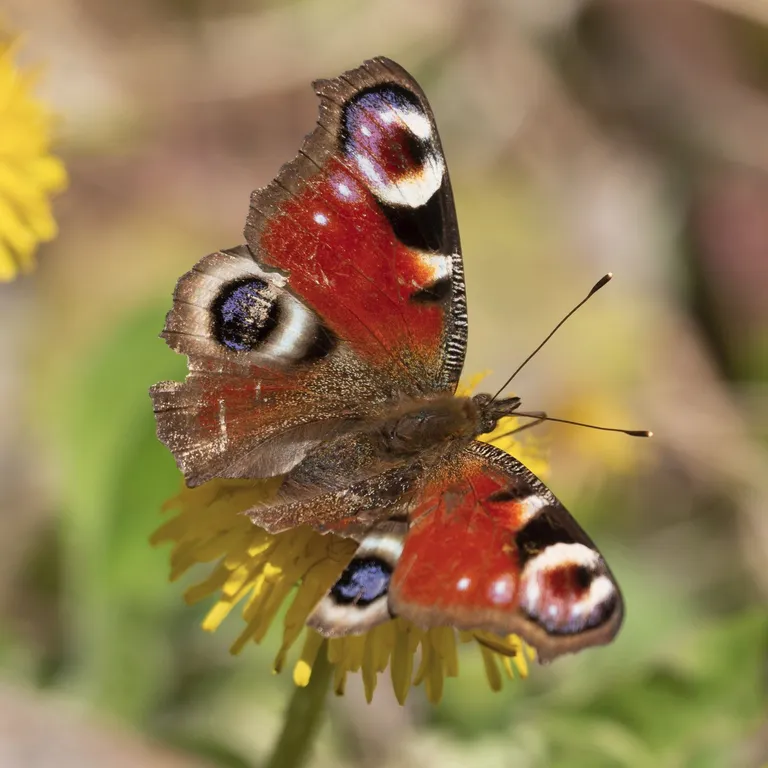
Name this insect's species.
Aglais io
